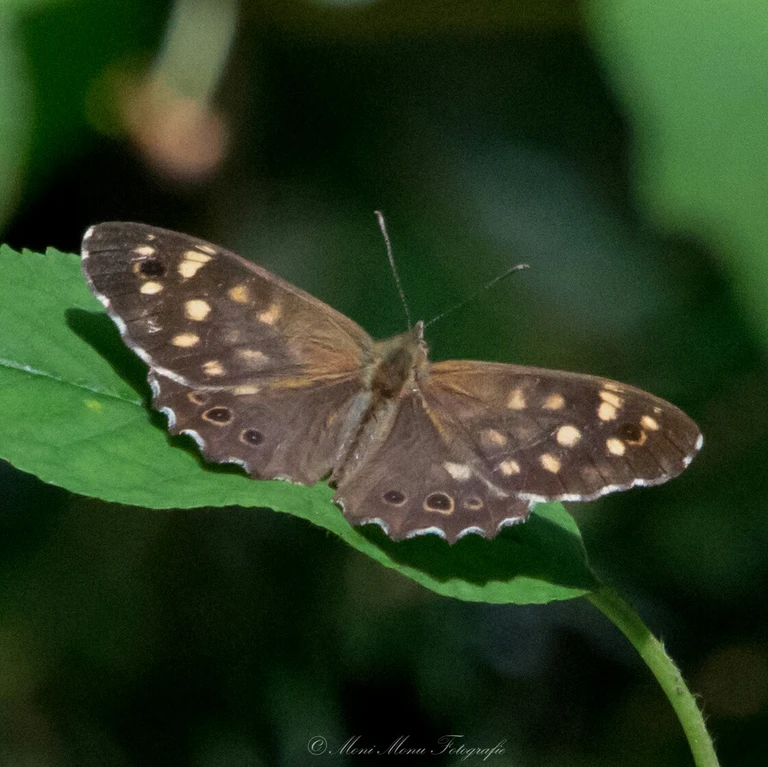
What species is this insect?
Pararge aegeria
